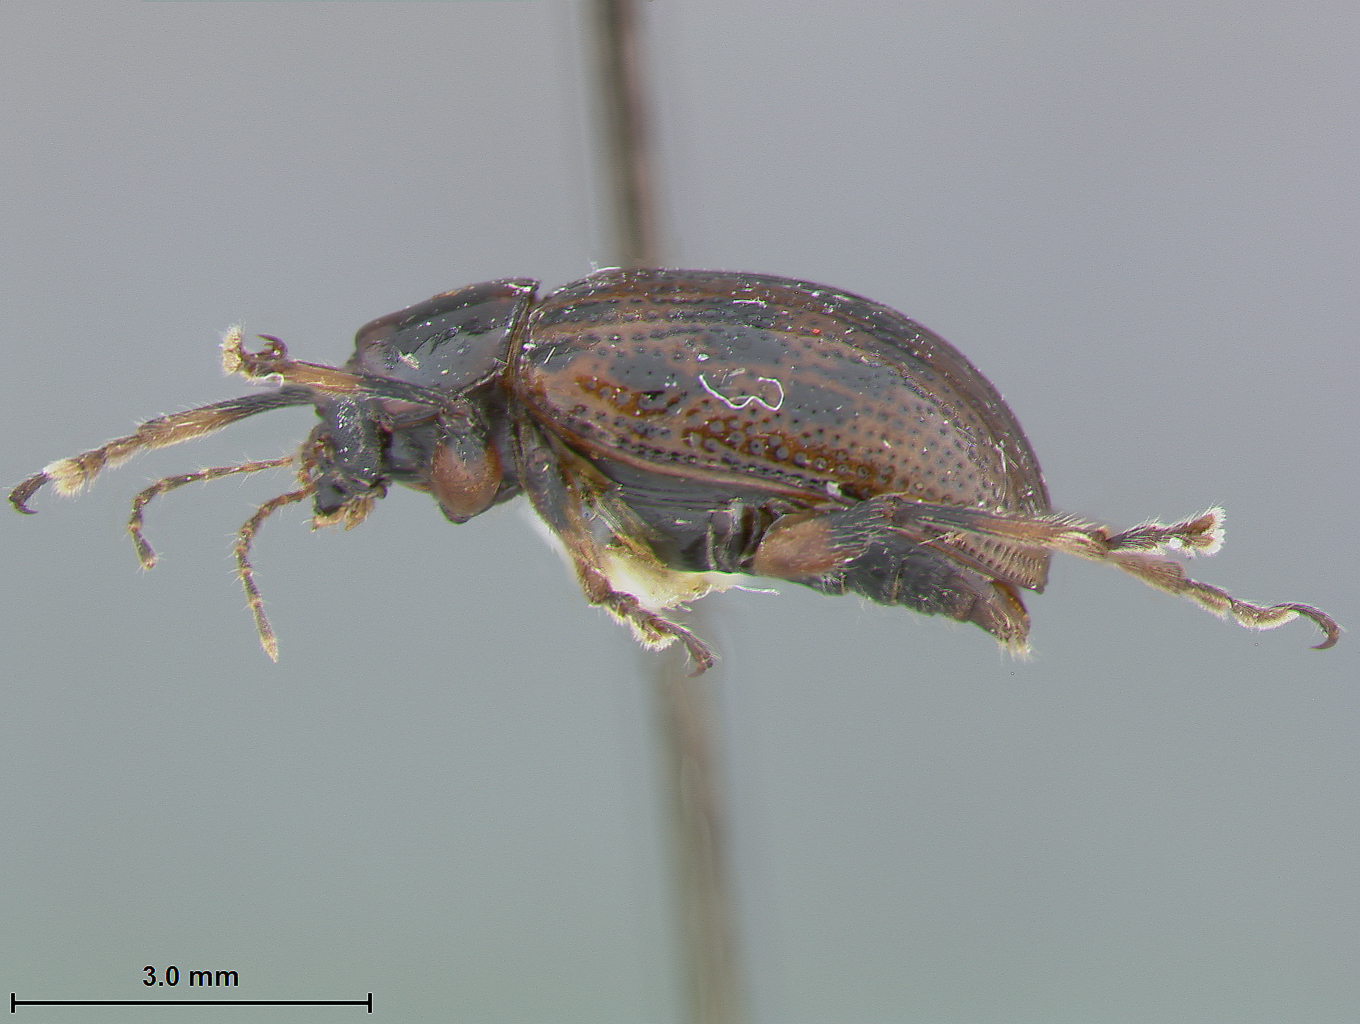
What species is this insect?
Metachroma multipunctatum
